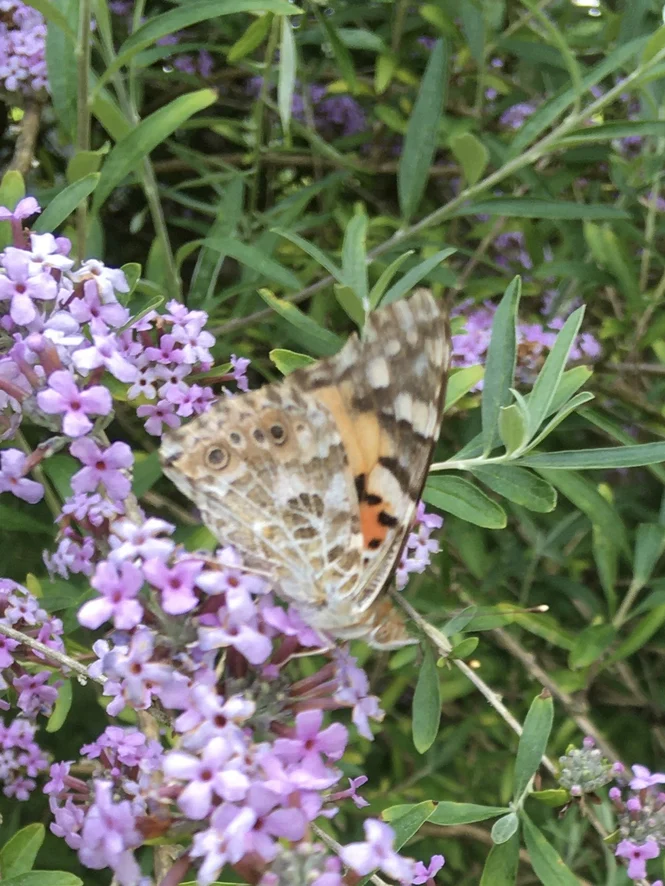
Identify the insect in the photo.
Vanessa cardui
